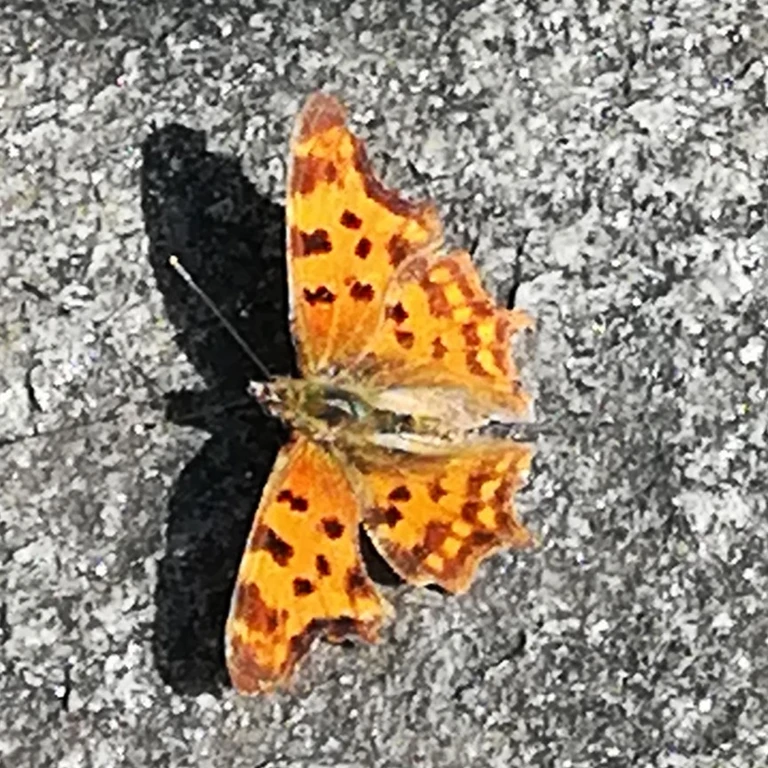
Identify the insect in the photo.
Polygonia c-album
